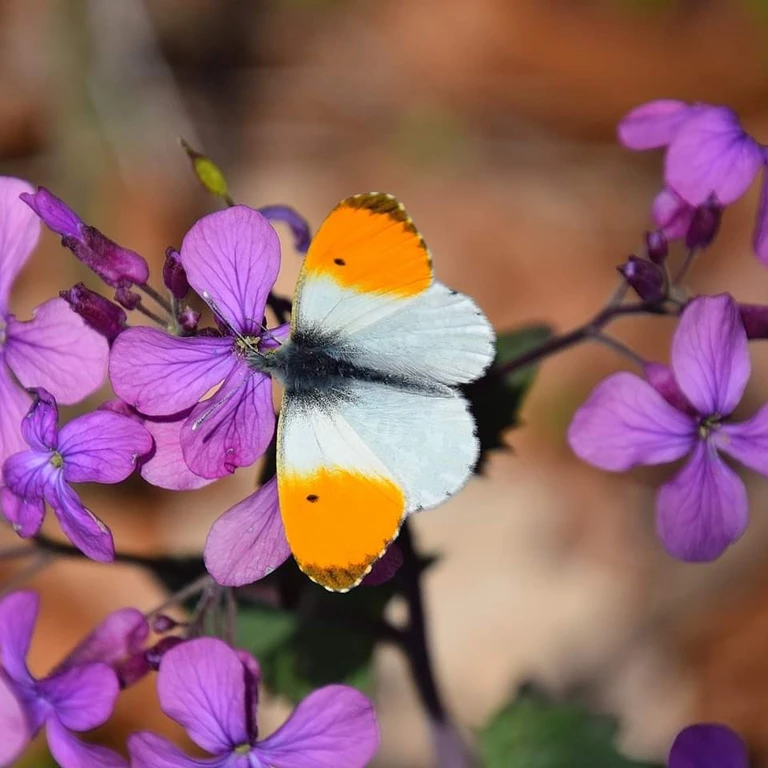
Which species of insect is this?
Anthocharis cardamines
